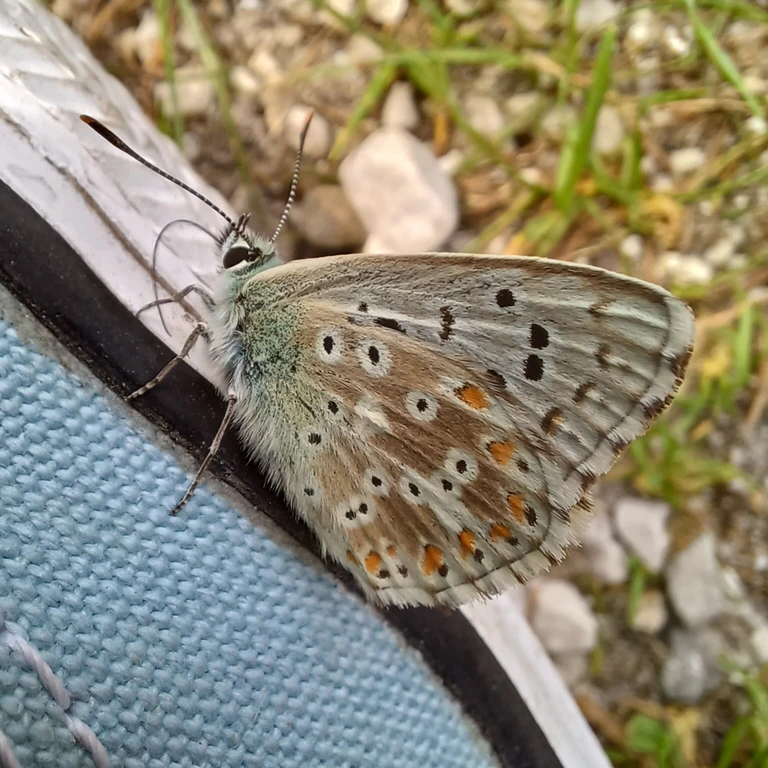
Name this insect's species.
Lysandra coridon
